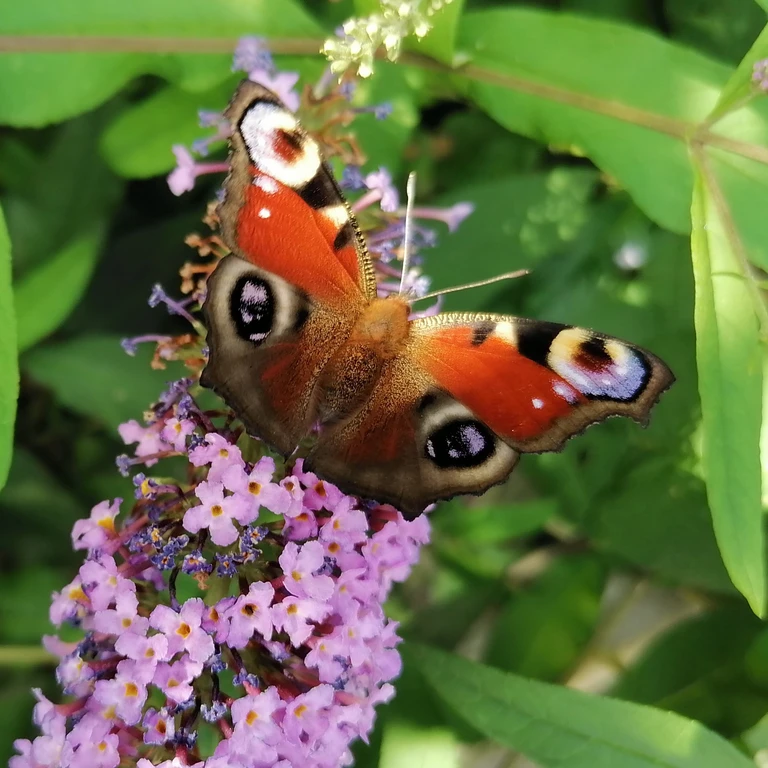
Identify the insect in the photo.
Aglais io
